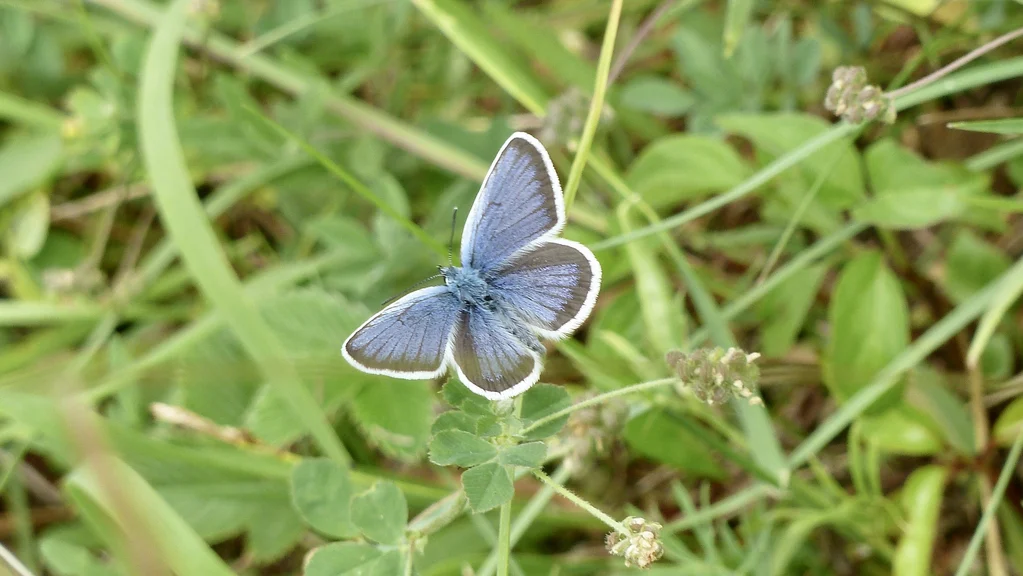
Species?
Plebejus argus
